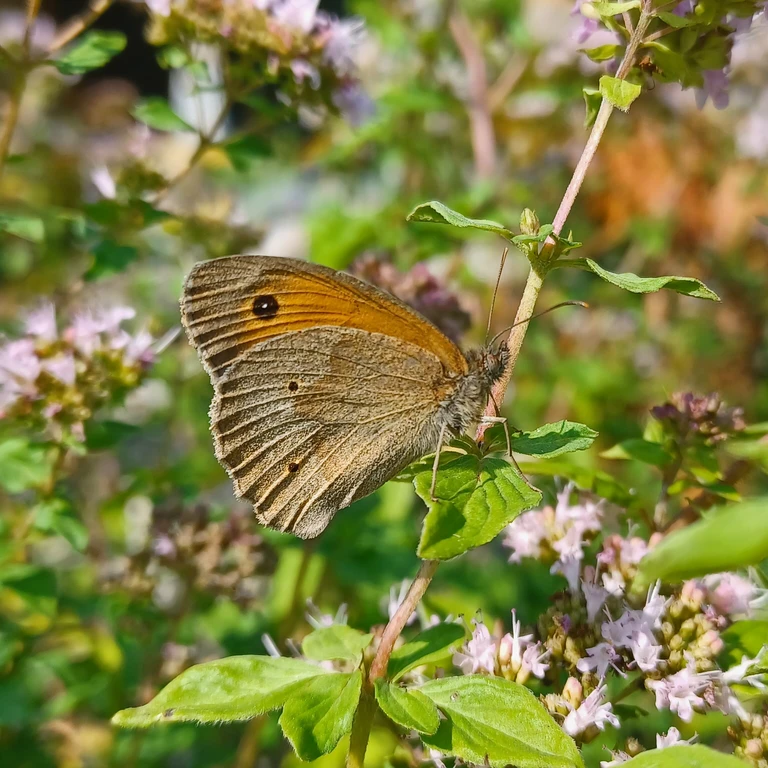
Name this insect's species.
Maniola jurtina
